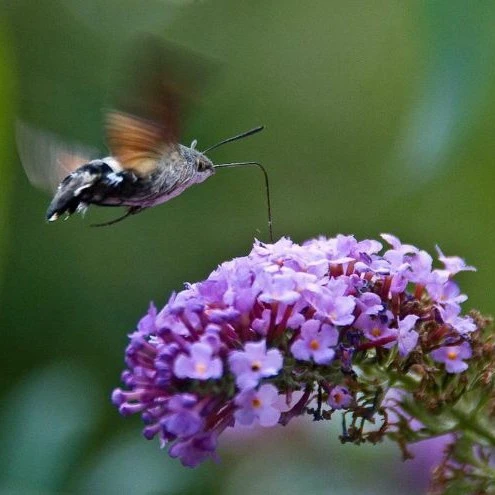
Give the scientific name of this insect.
Macroglossum stellatarum
